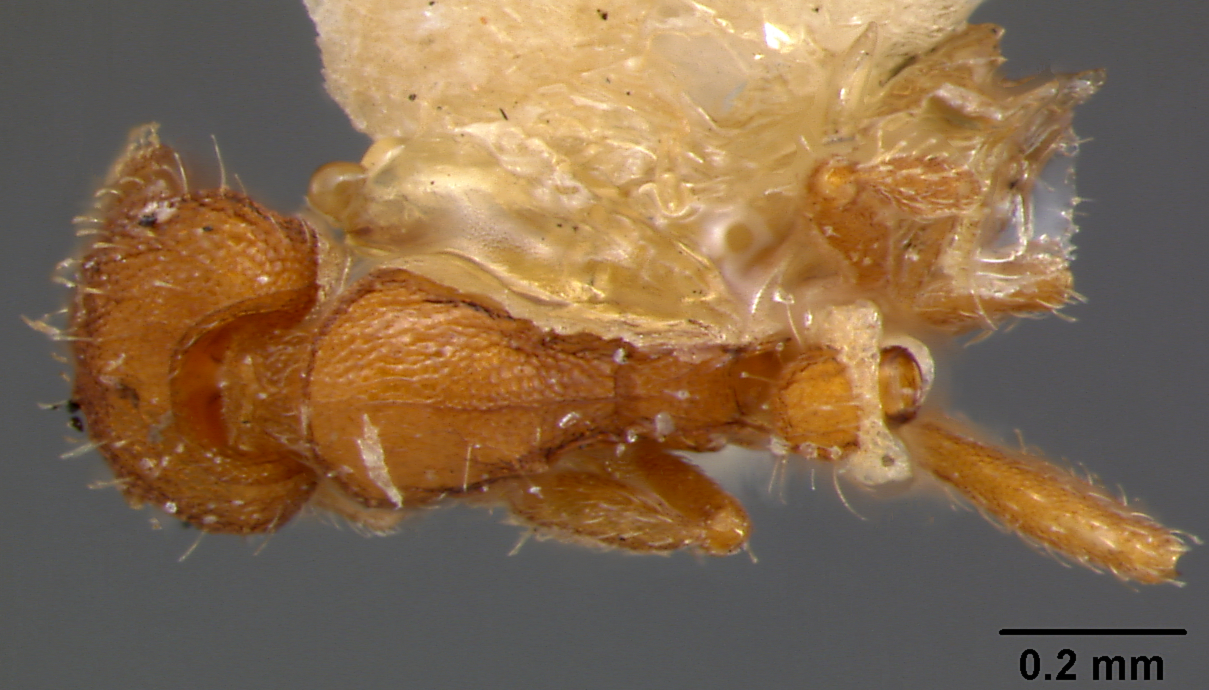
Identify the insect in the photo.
Strumigenys sculpturata
